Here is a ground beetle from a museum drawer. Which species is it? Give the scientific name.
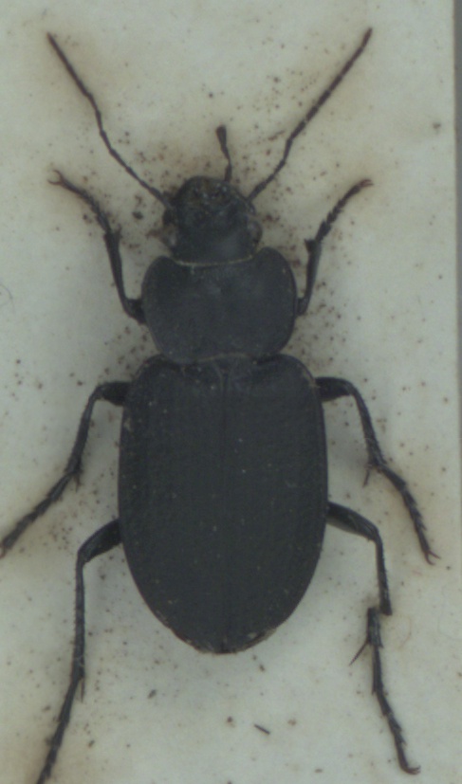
Licinus punctatulus
